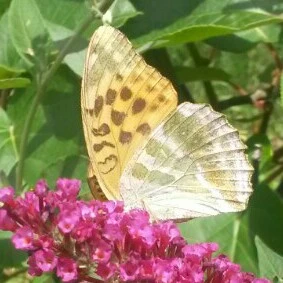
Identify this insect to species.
Argynnis paphia
